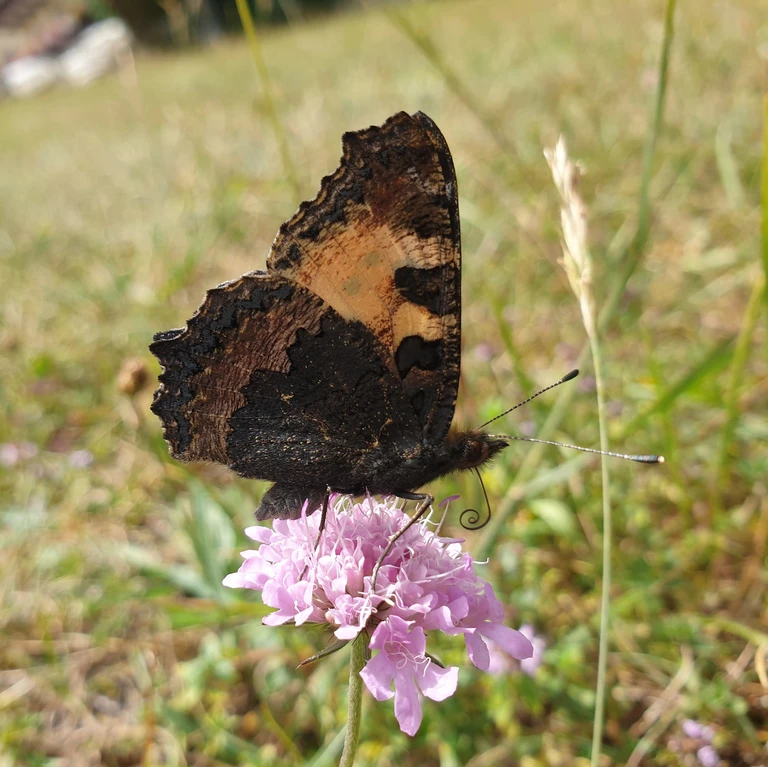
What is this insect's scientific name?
Aglais urticae
